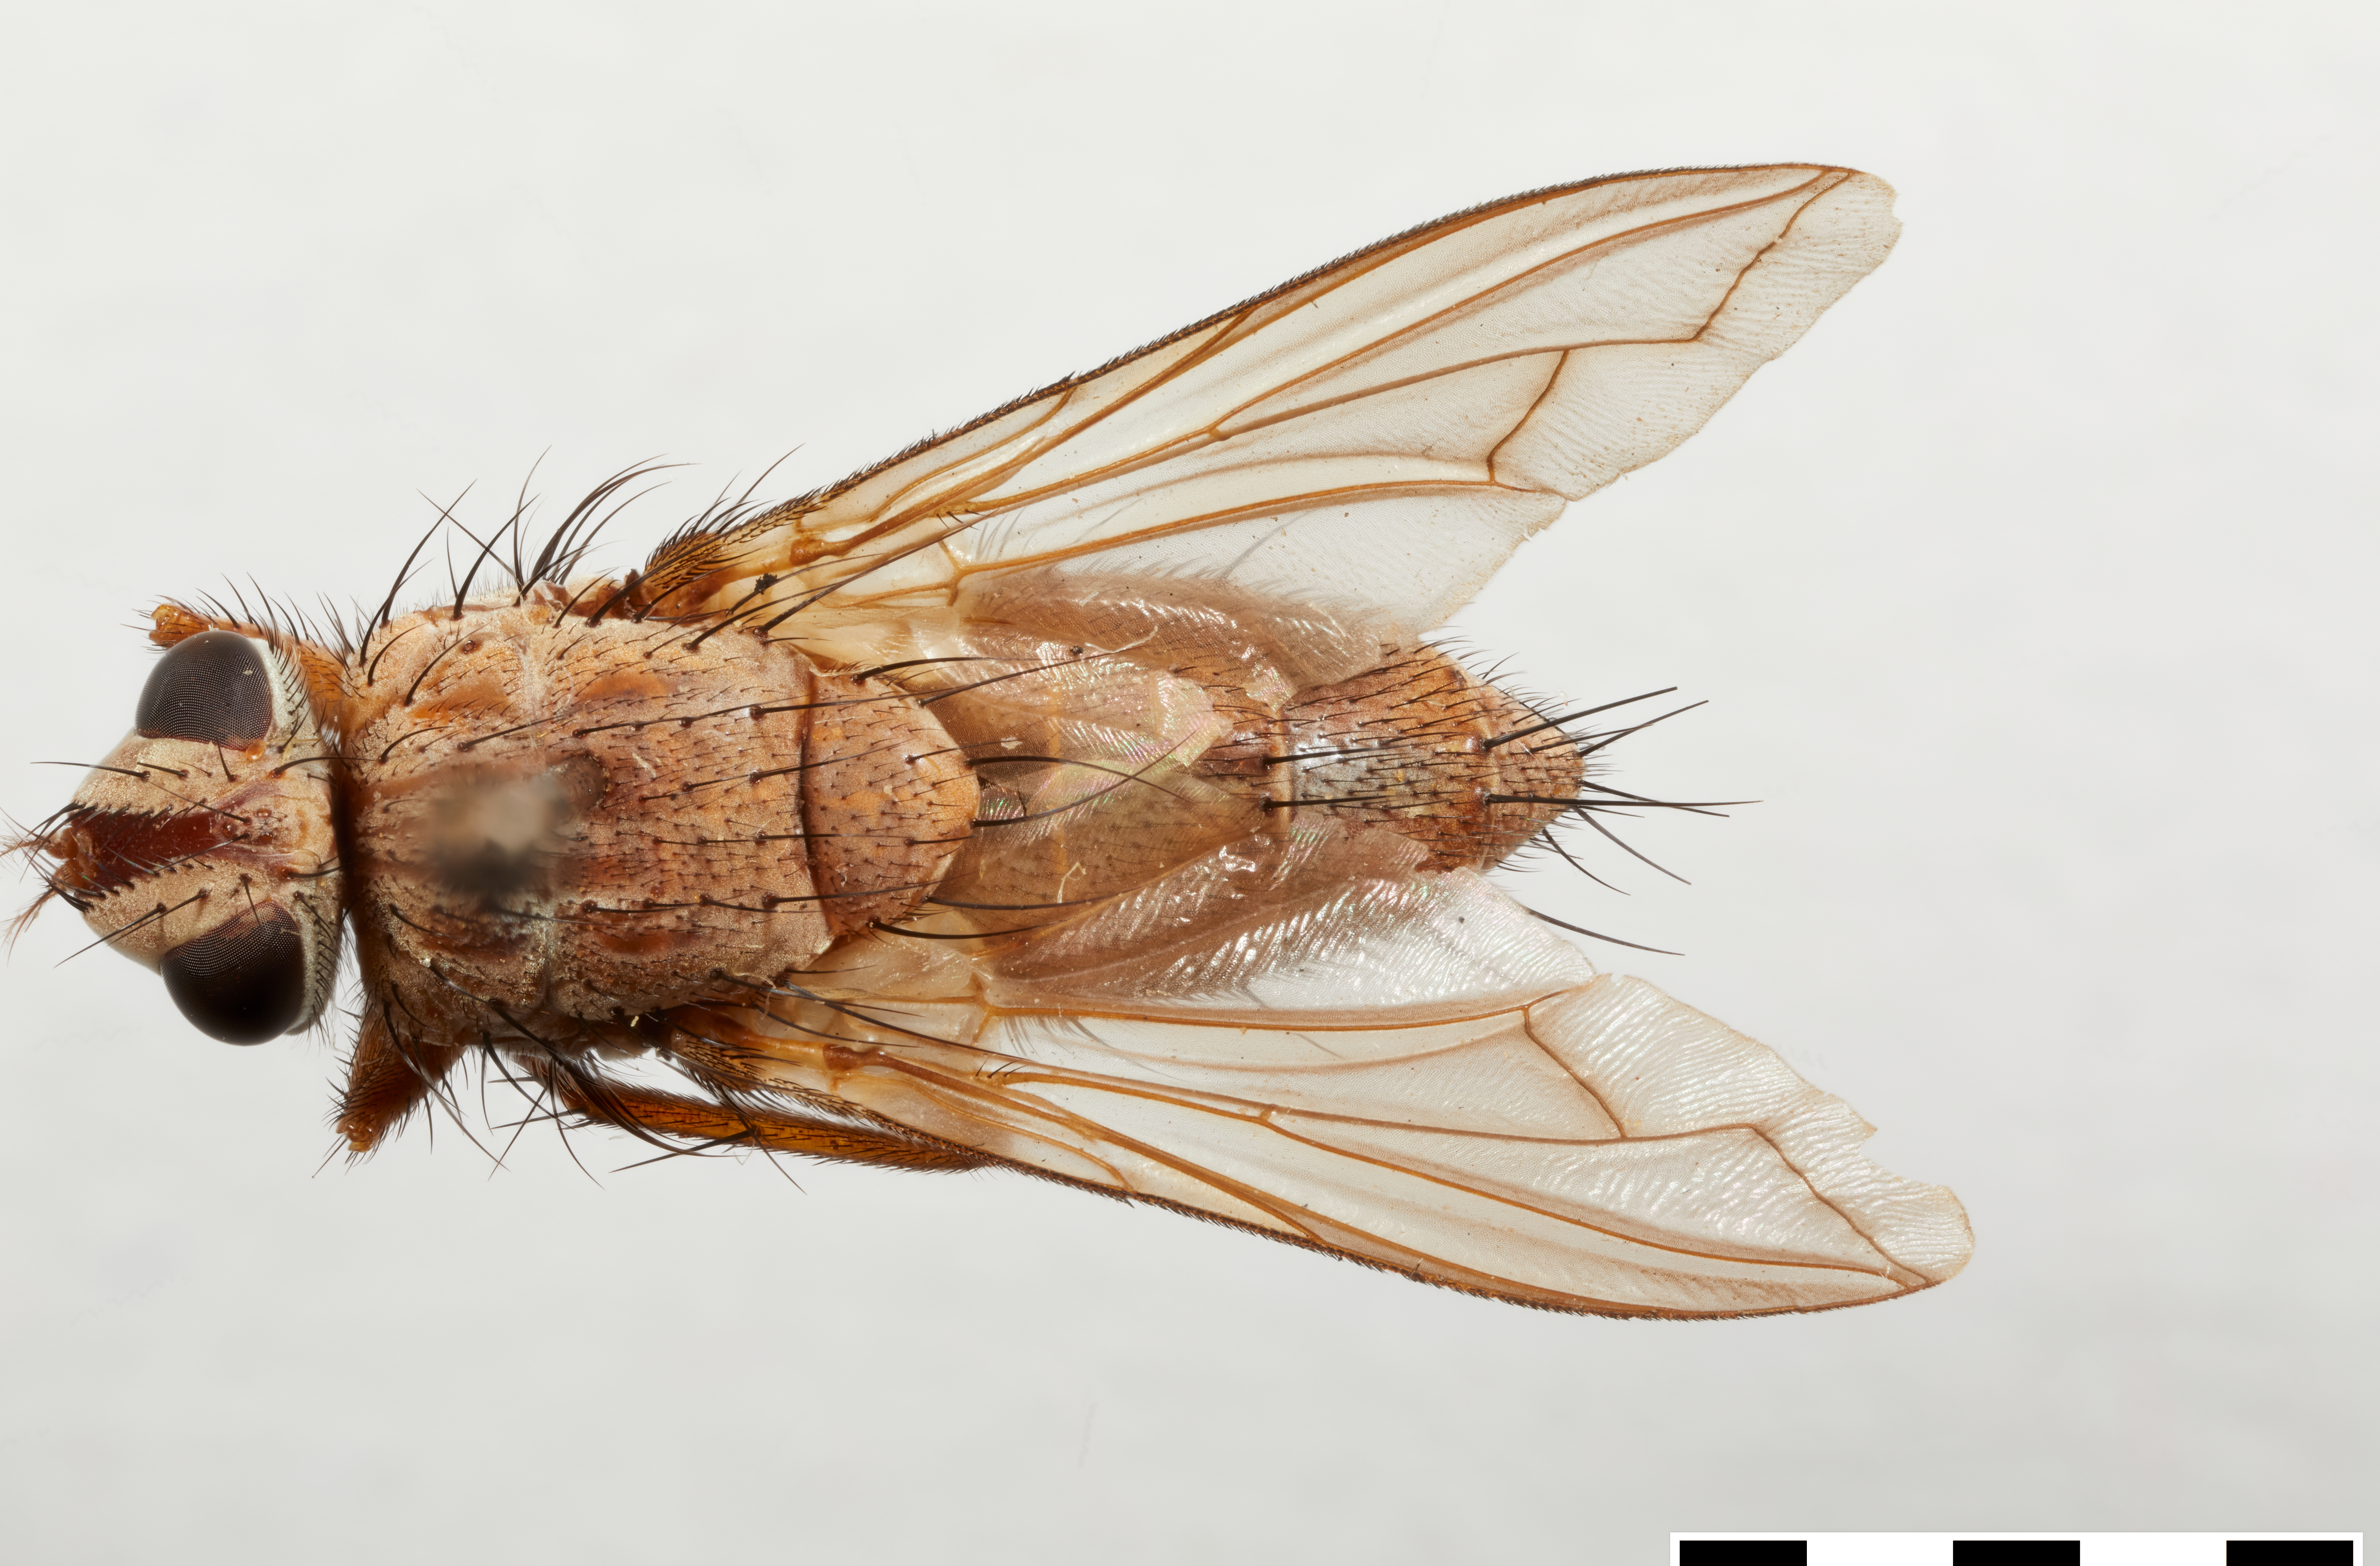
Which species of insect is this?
Zelia wildermuthii
